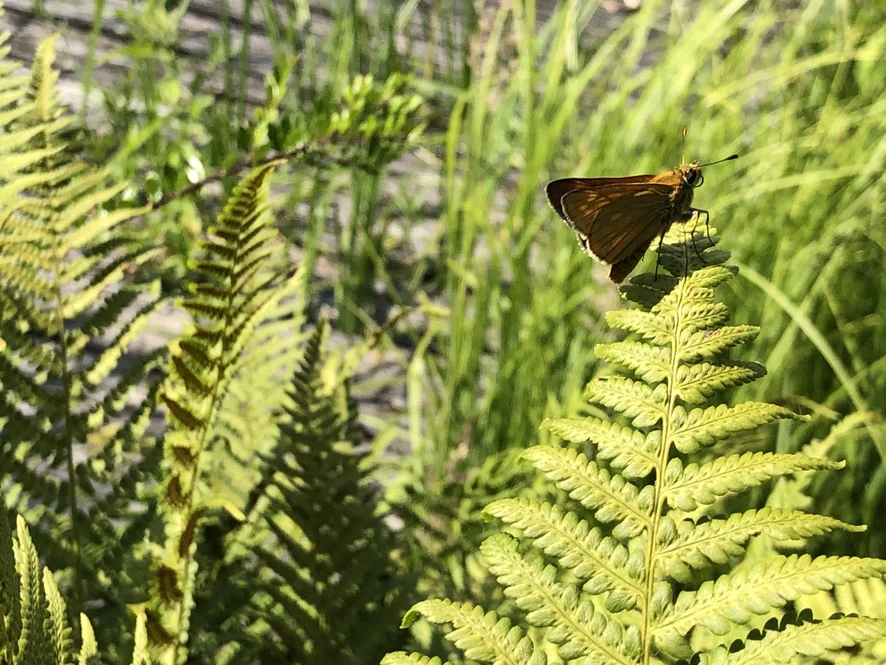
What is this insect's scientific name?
Ochlodes sylvanus (also Ochlodes venata)
